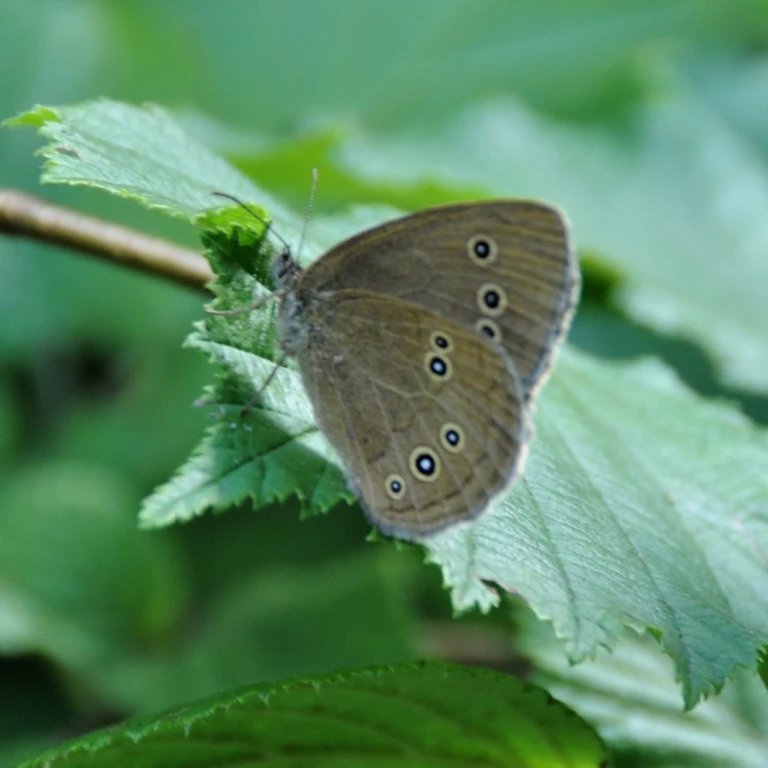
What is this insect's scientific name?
Aphantopus hyperantus
